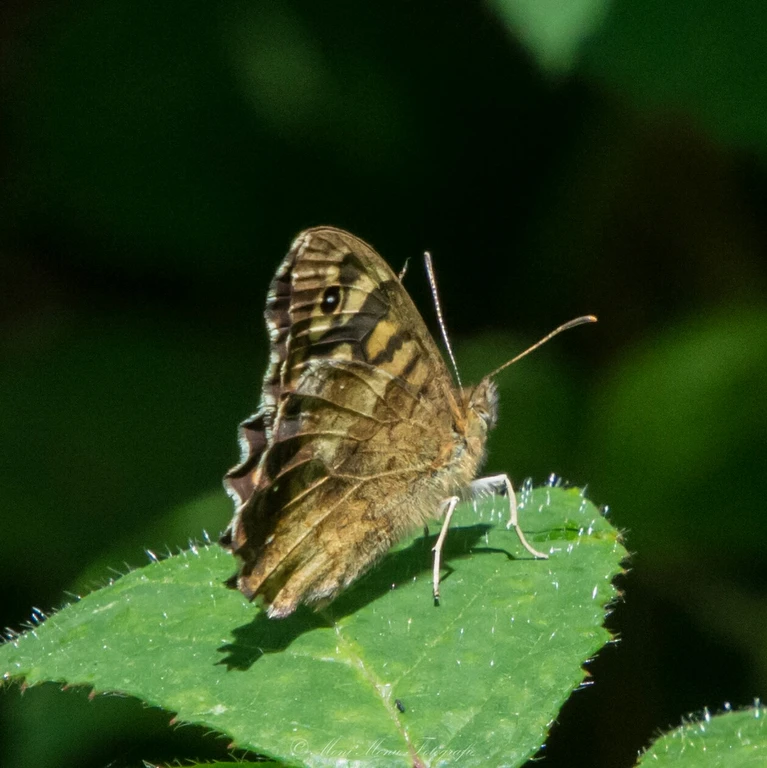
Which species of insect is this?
Pararge aegeria
